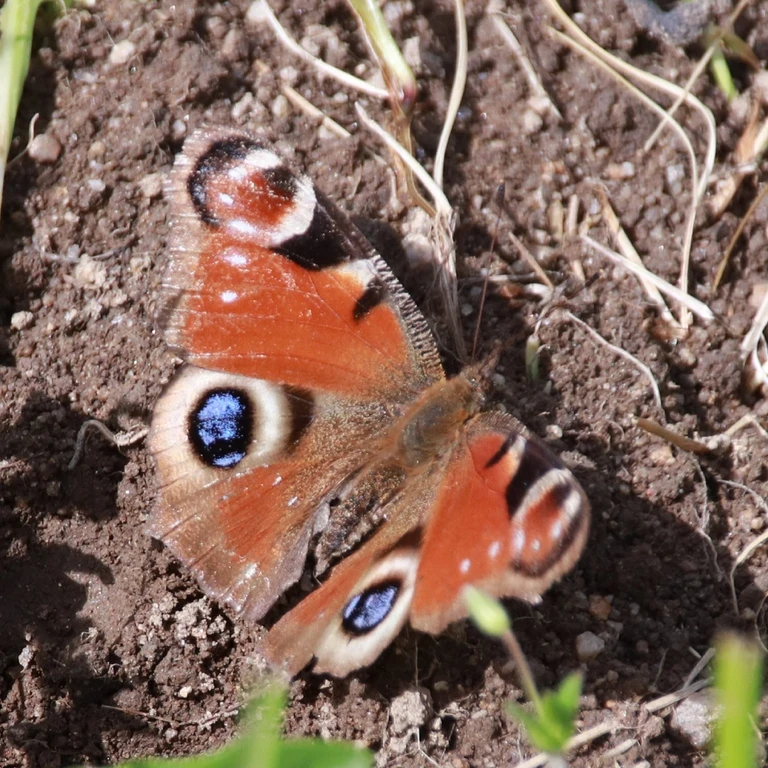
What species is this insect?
Aglais io
